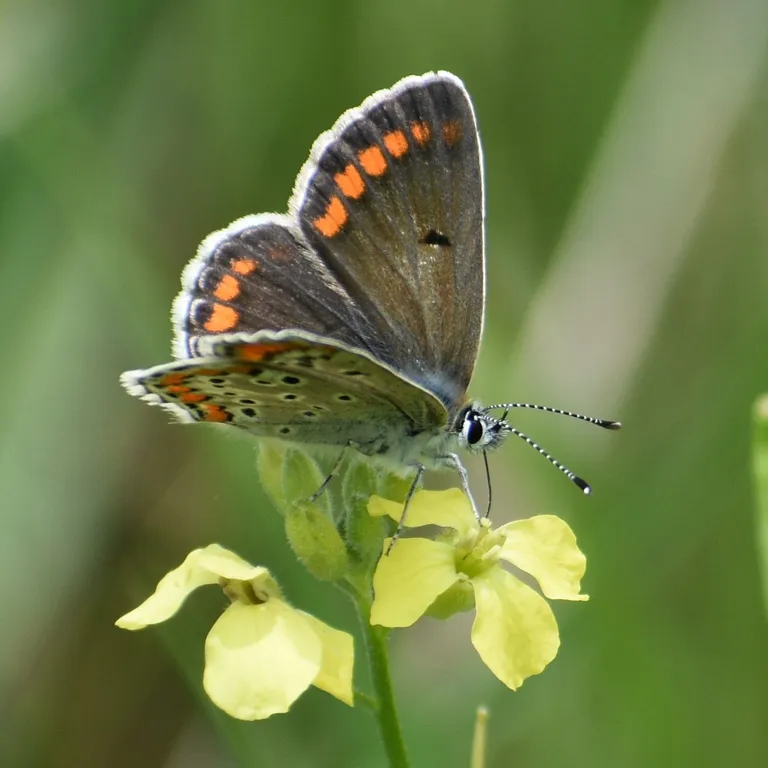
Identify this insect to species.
Aricia agestis/artaxerxes
